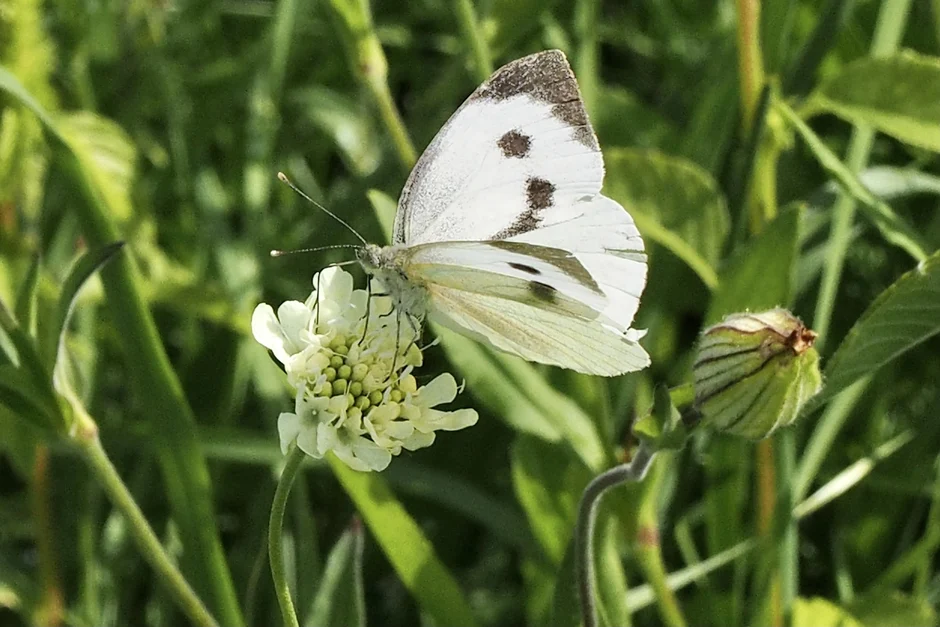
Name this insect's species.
Pieris brassicae
